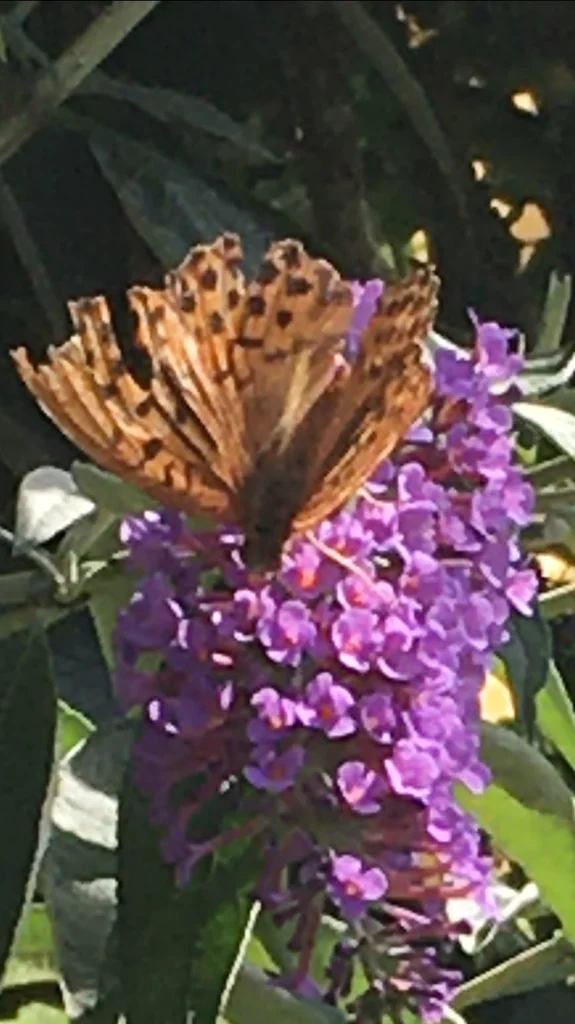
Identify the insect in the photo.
Argynnis paphia
